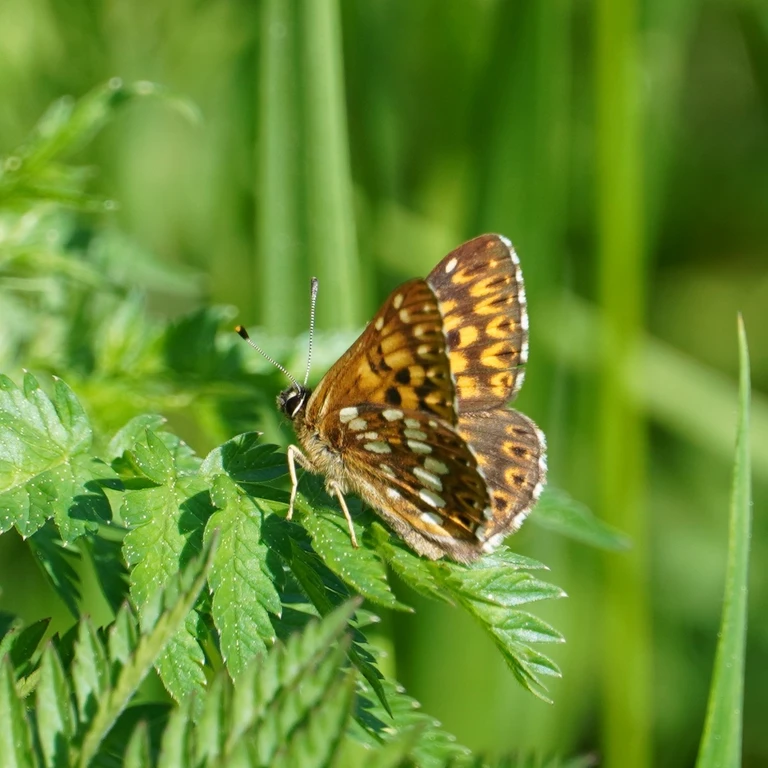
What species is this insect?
Hamearis lucina
